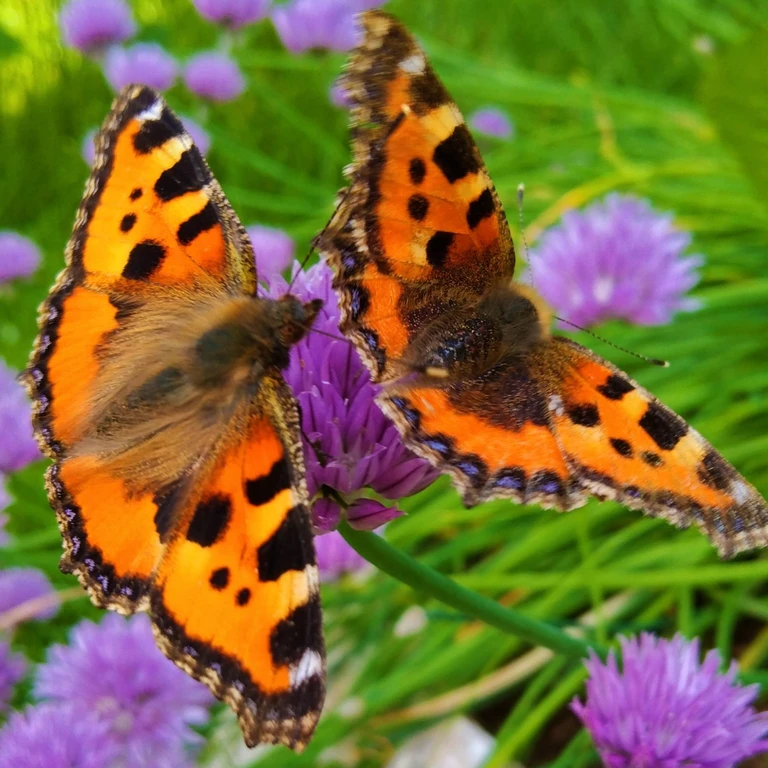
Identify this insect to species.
Aglais urticae
